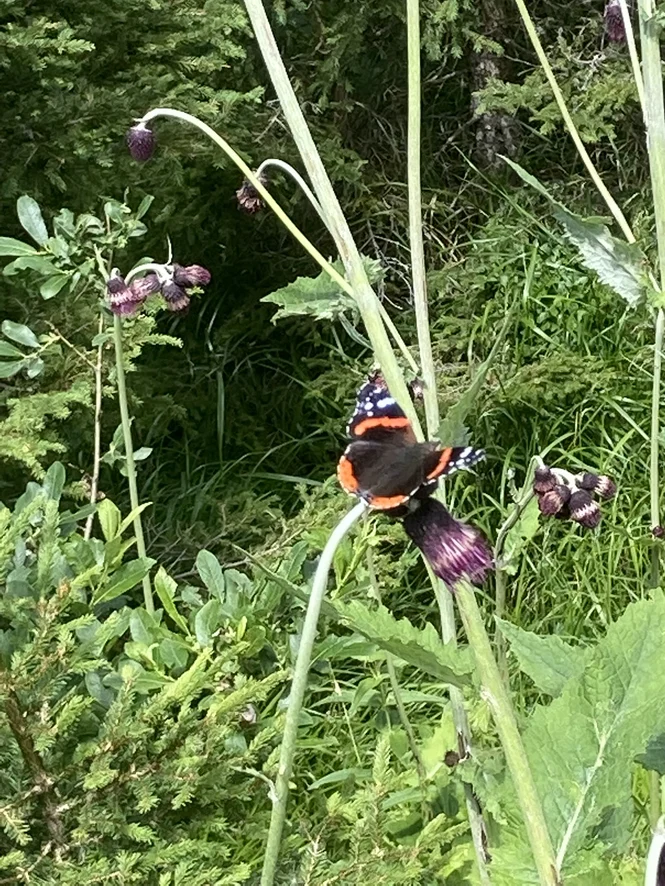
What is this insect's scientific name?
Vanessa atalanta
